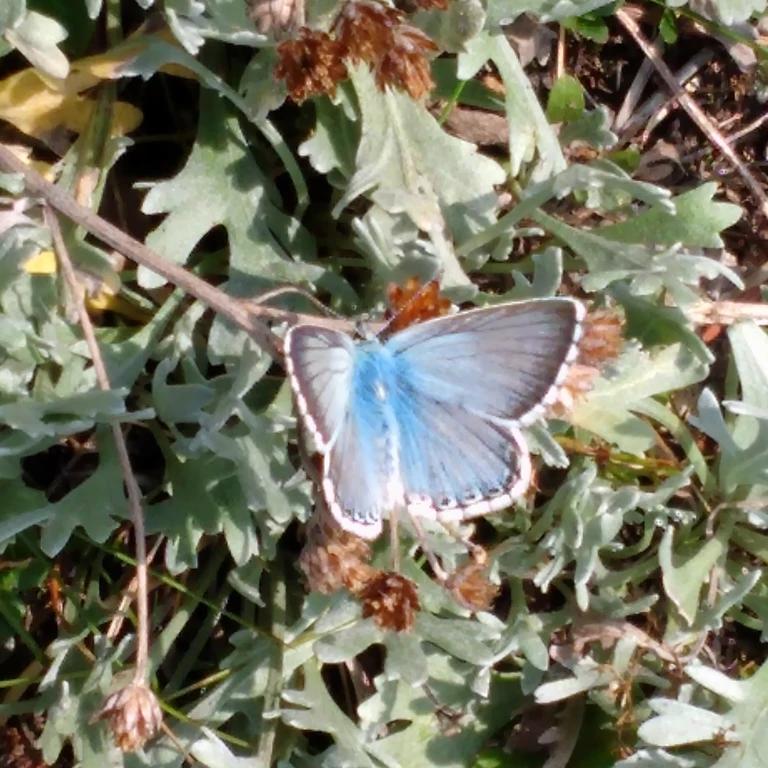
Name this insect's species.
Lysandra coridon
